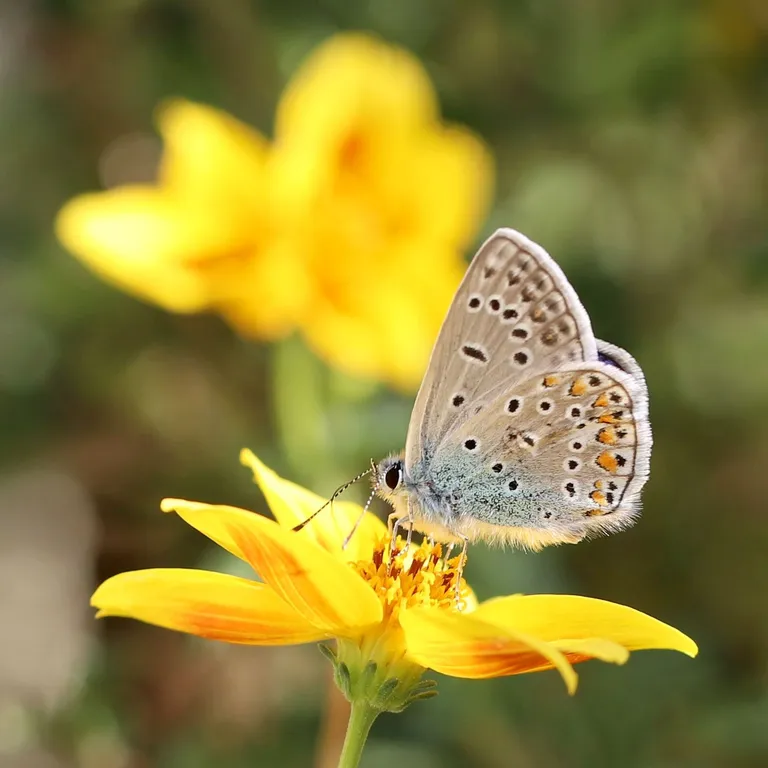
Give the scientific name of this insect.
Polyommatus icarus
